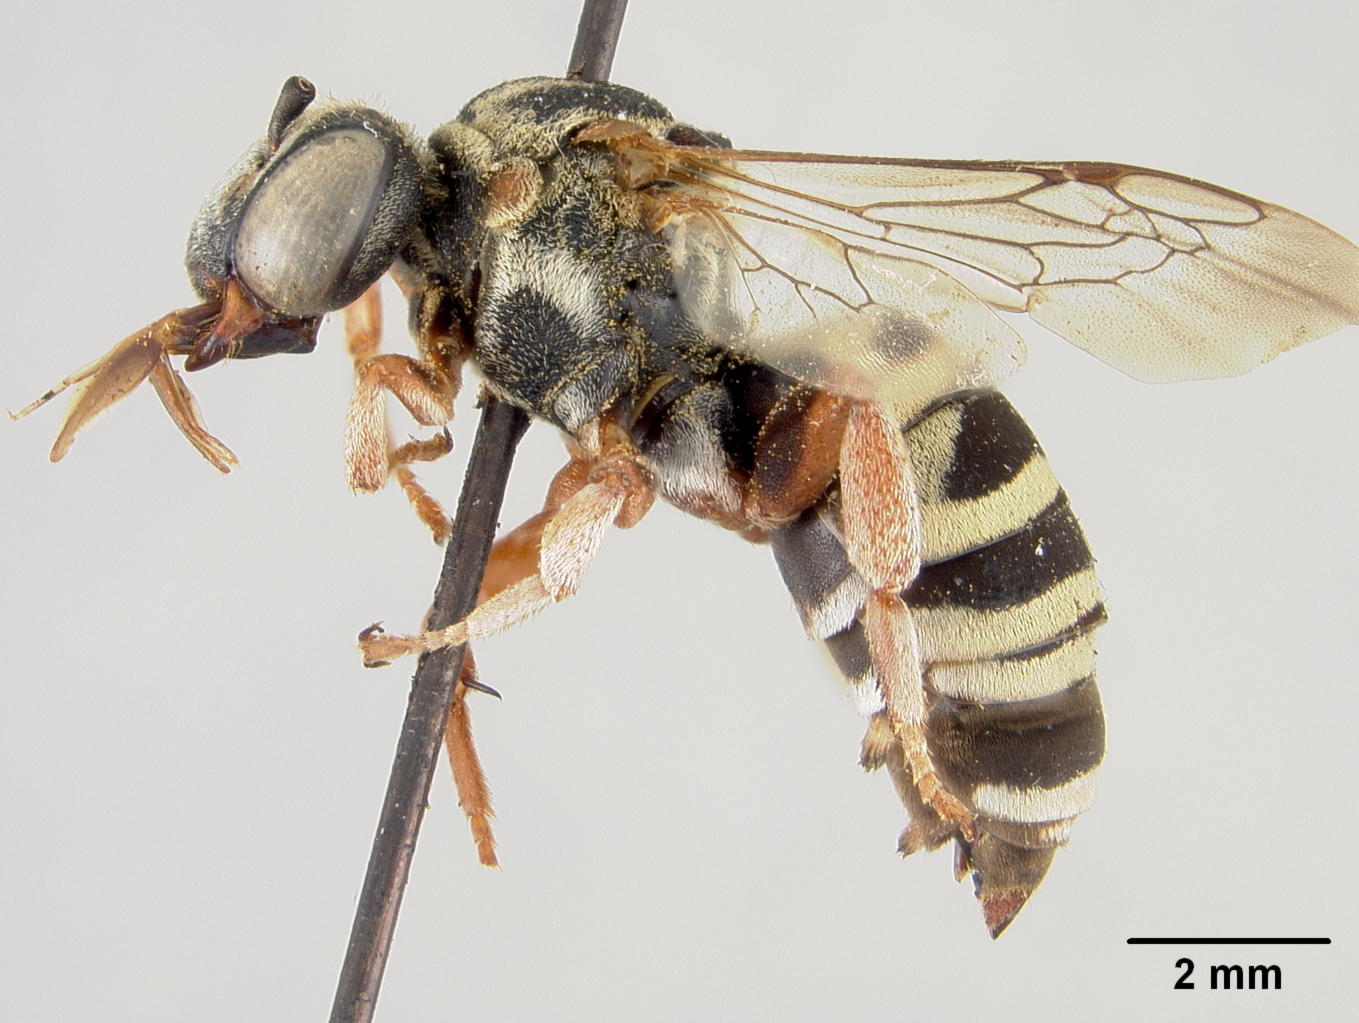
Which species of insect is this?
Triepeolus lusor
